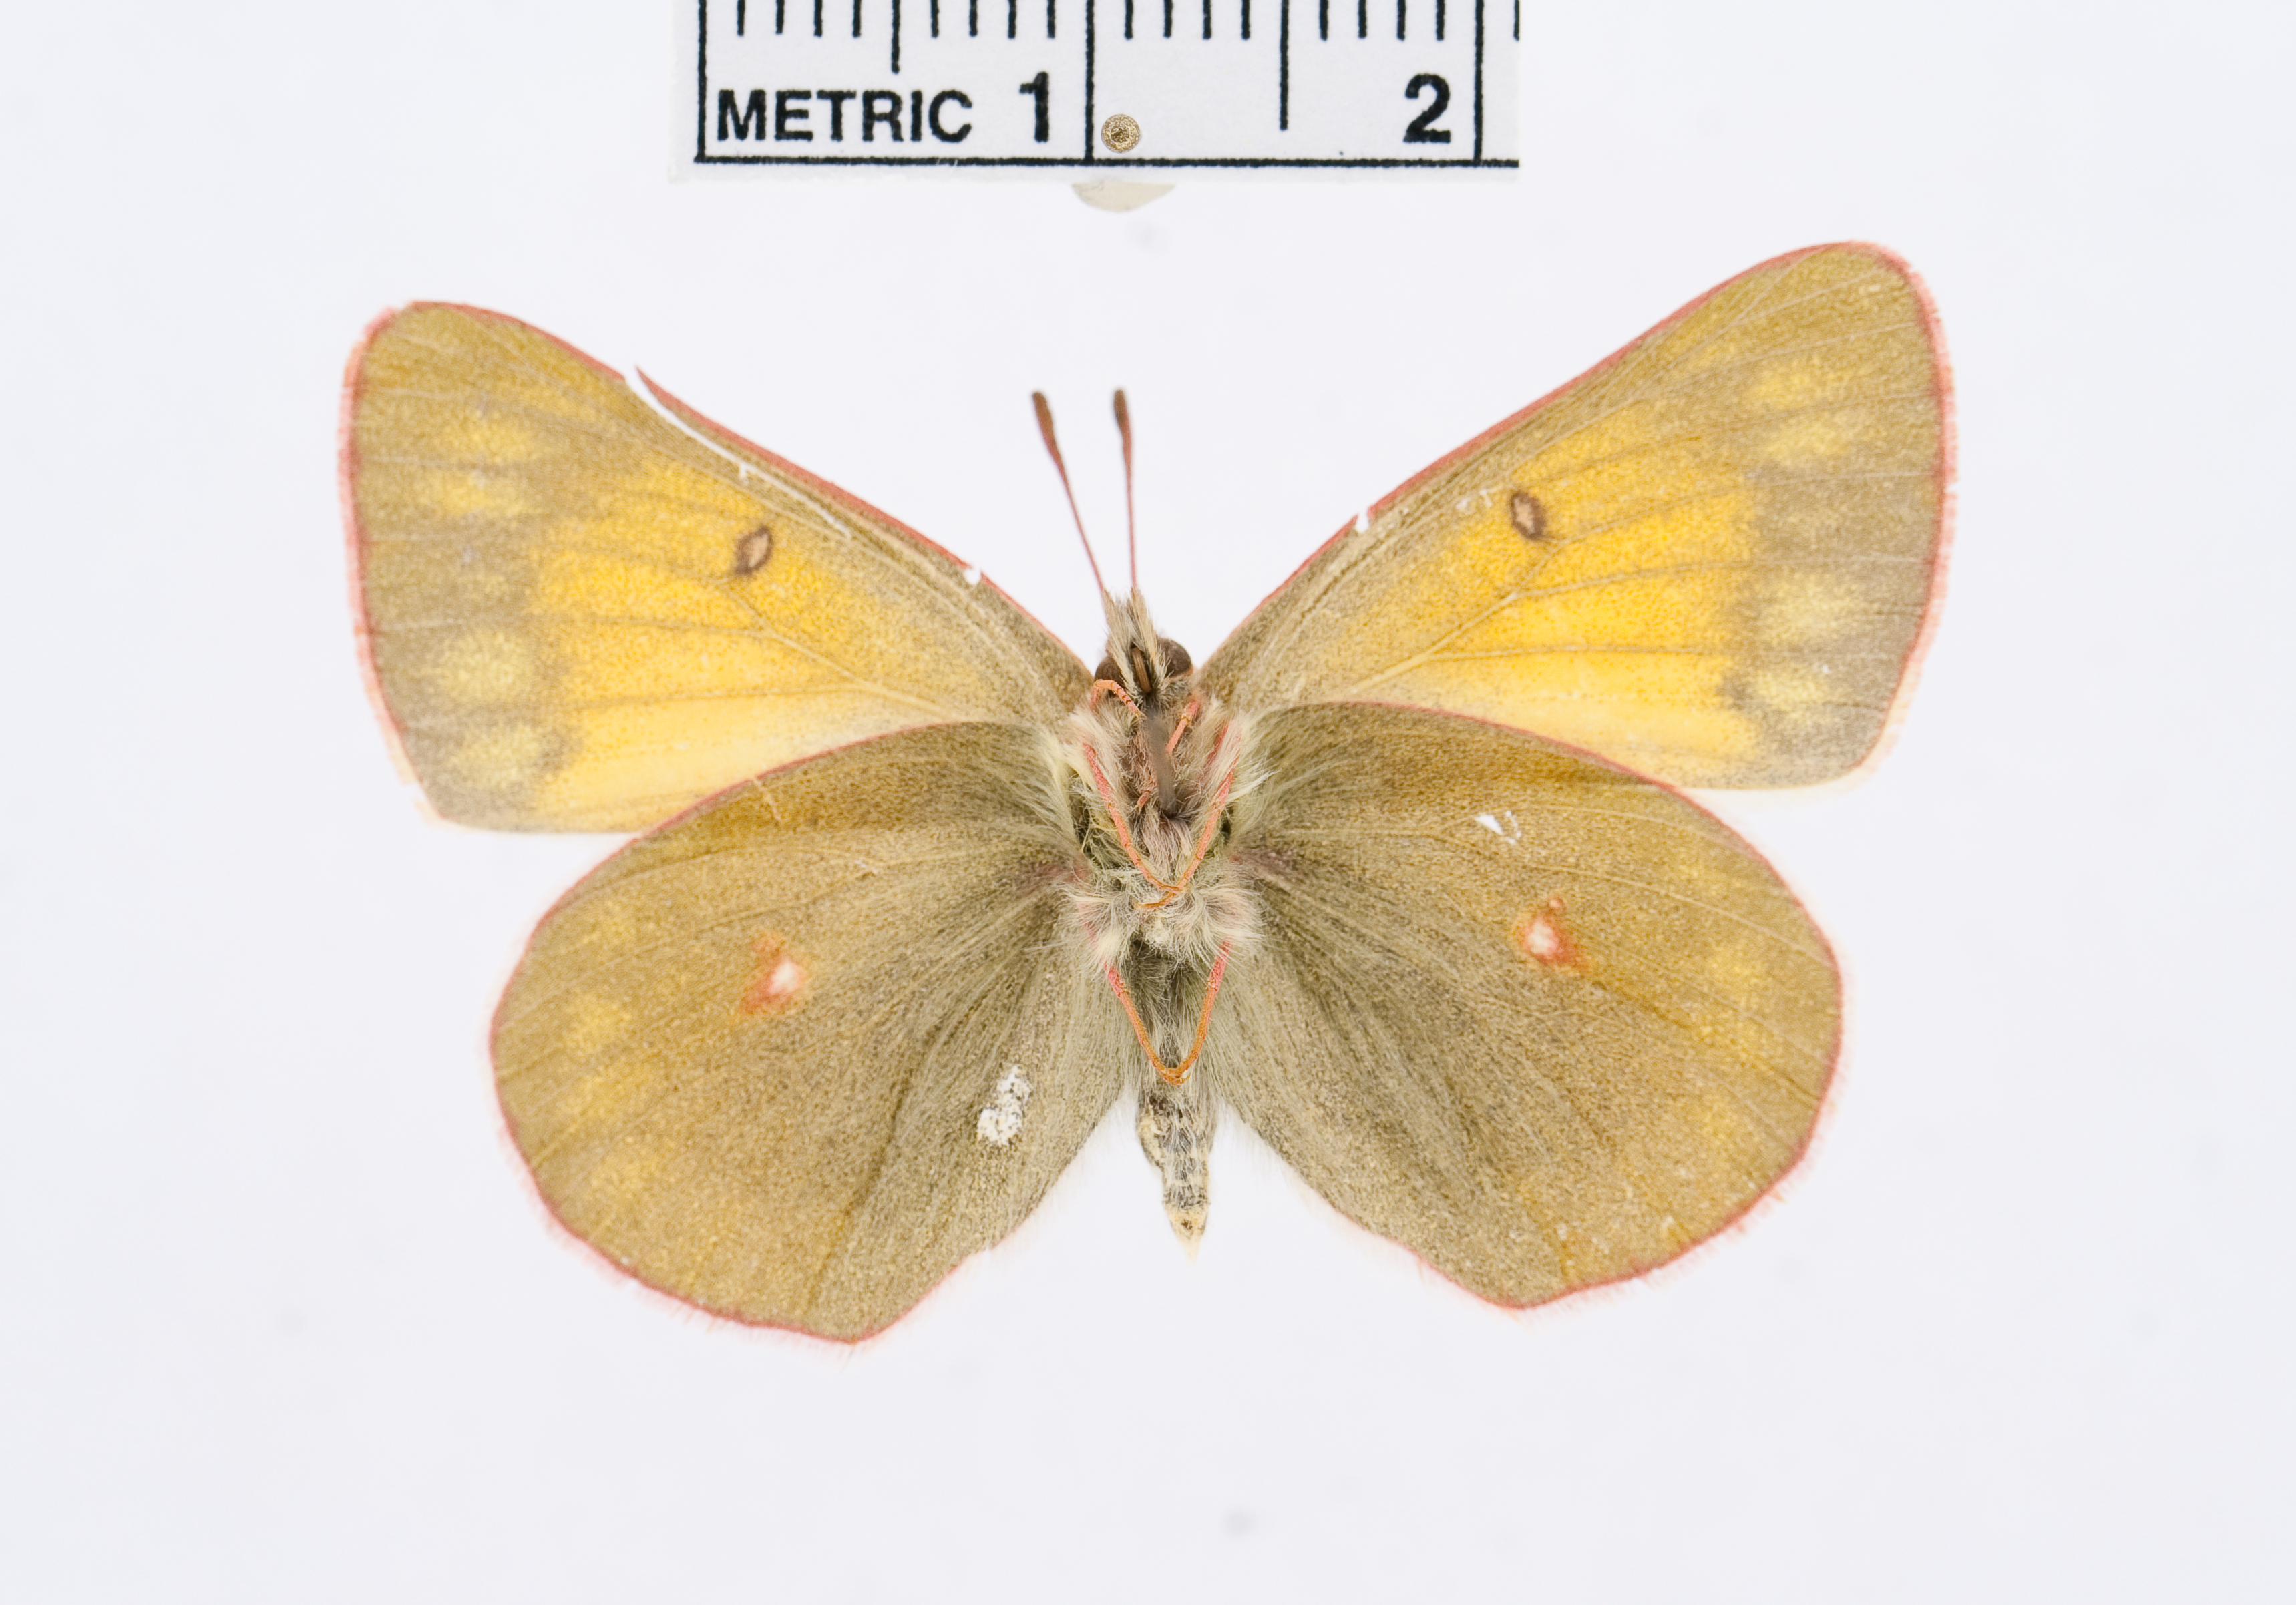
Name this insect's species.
Colias hecla
